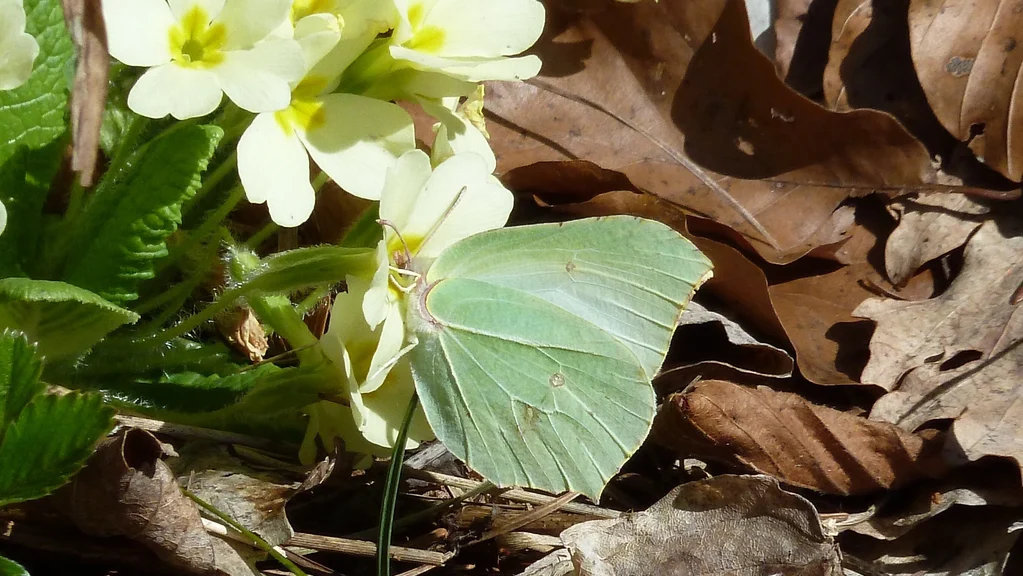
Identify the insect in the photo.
Gonepteryx rhamni
